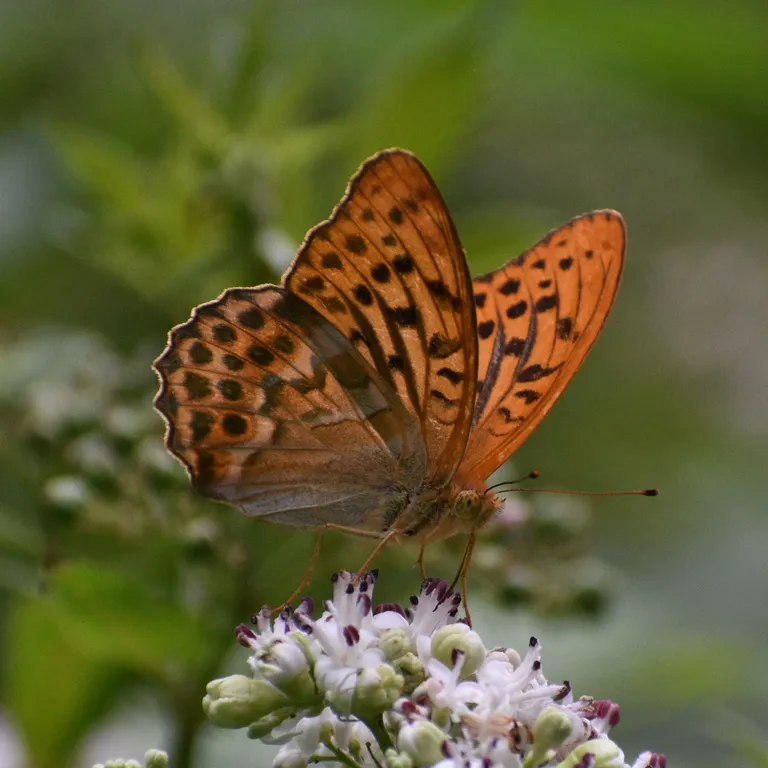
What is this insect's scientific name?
Argynnis paphia
